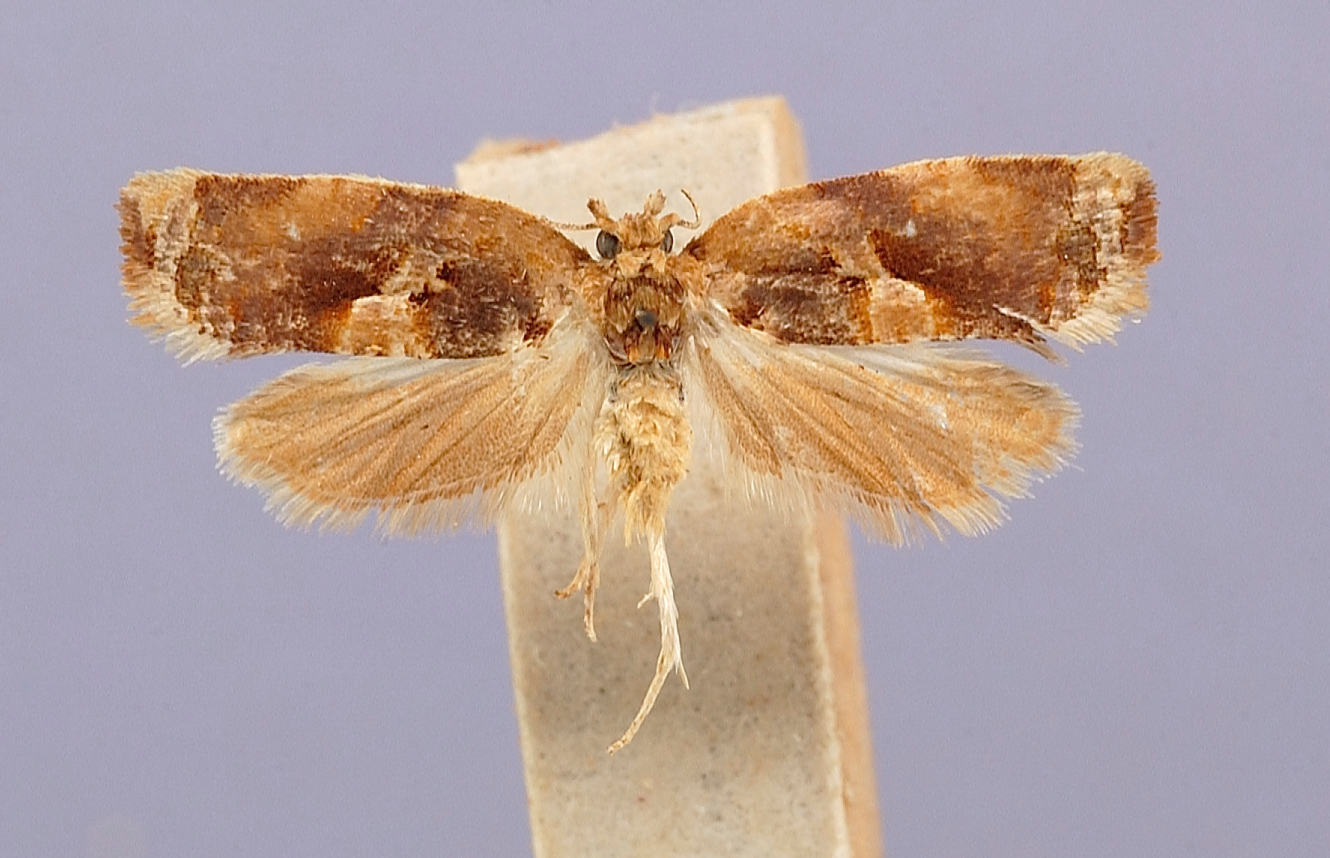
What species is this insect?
Argyrotaenia amatana (also Eulia amatana)
